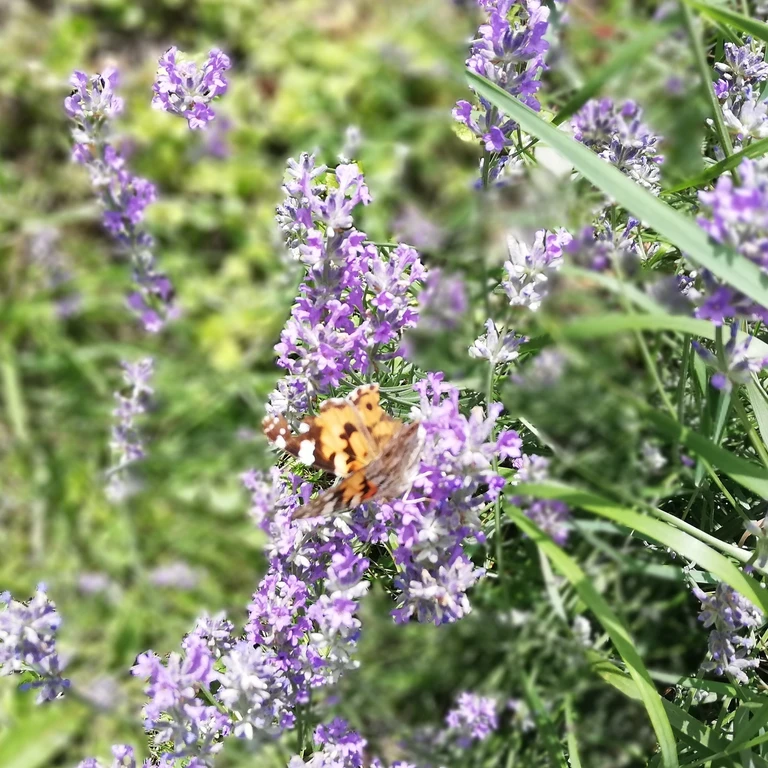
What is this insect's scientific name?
Vanessa cardui
